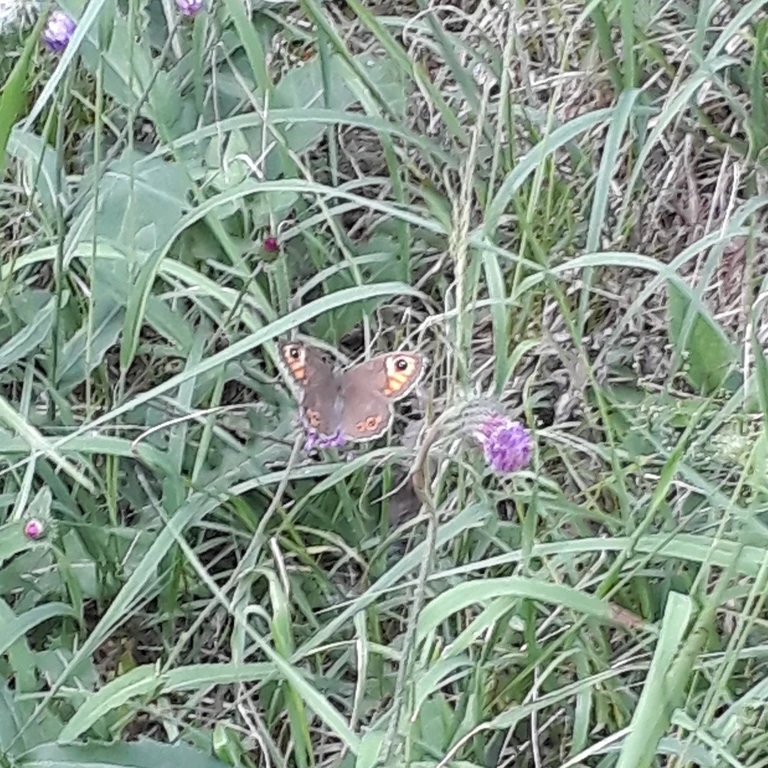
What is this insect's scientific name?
Lasiommata maera (also Pararge maera)
